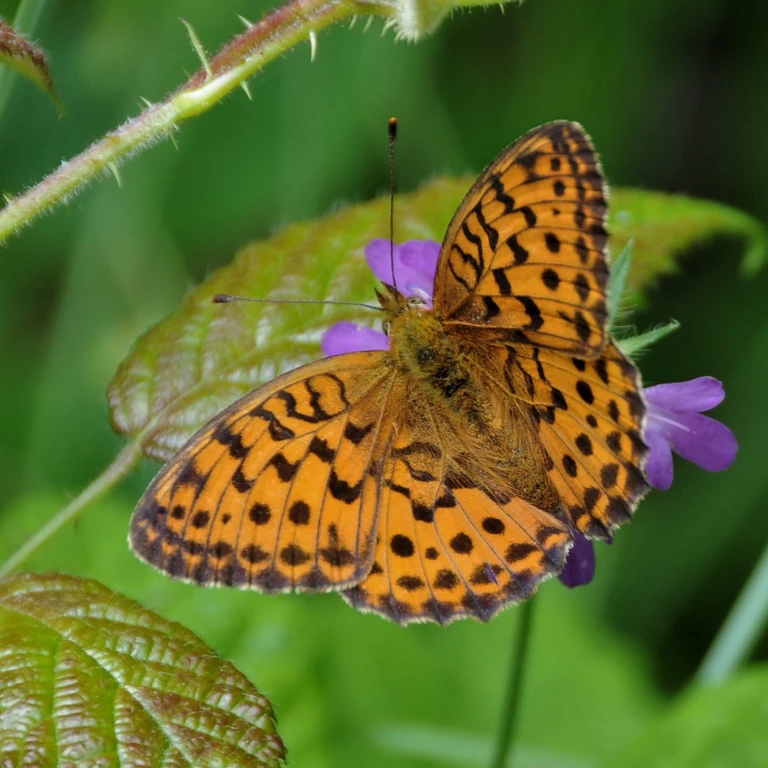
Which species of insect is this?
Brenthis daphne
